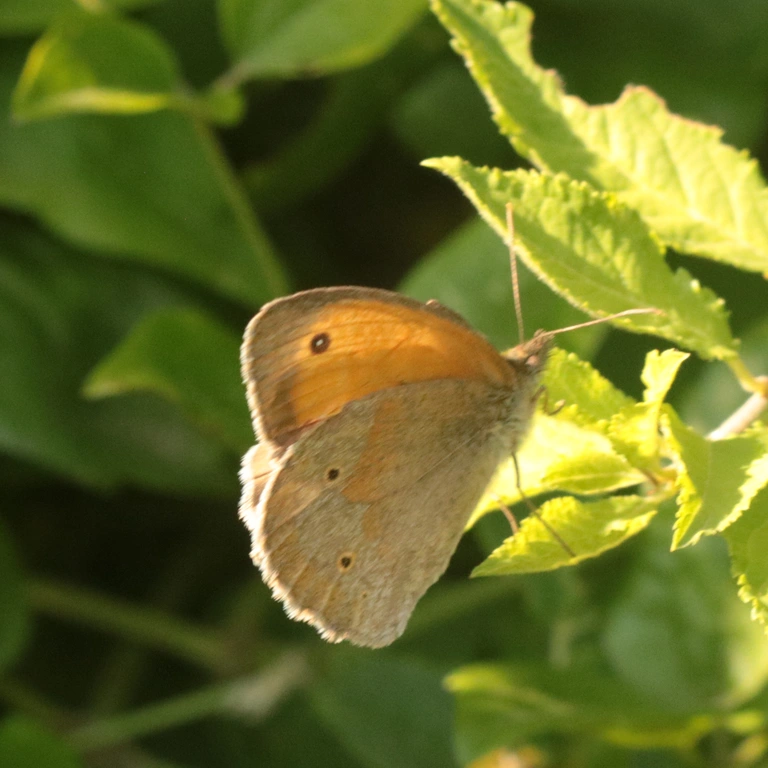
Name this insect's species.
Maniola jurtina
